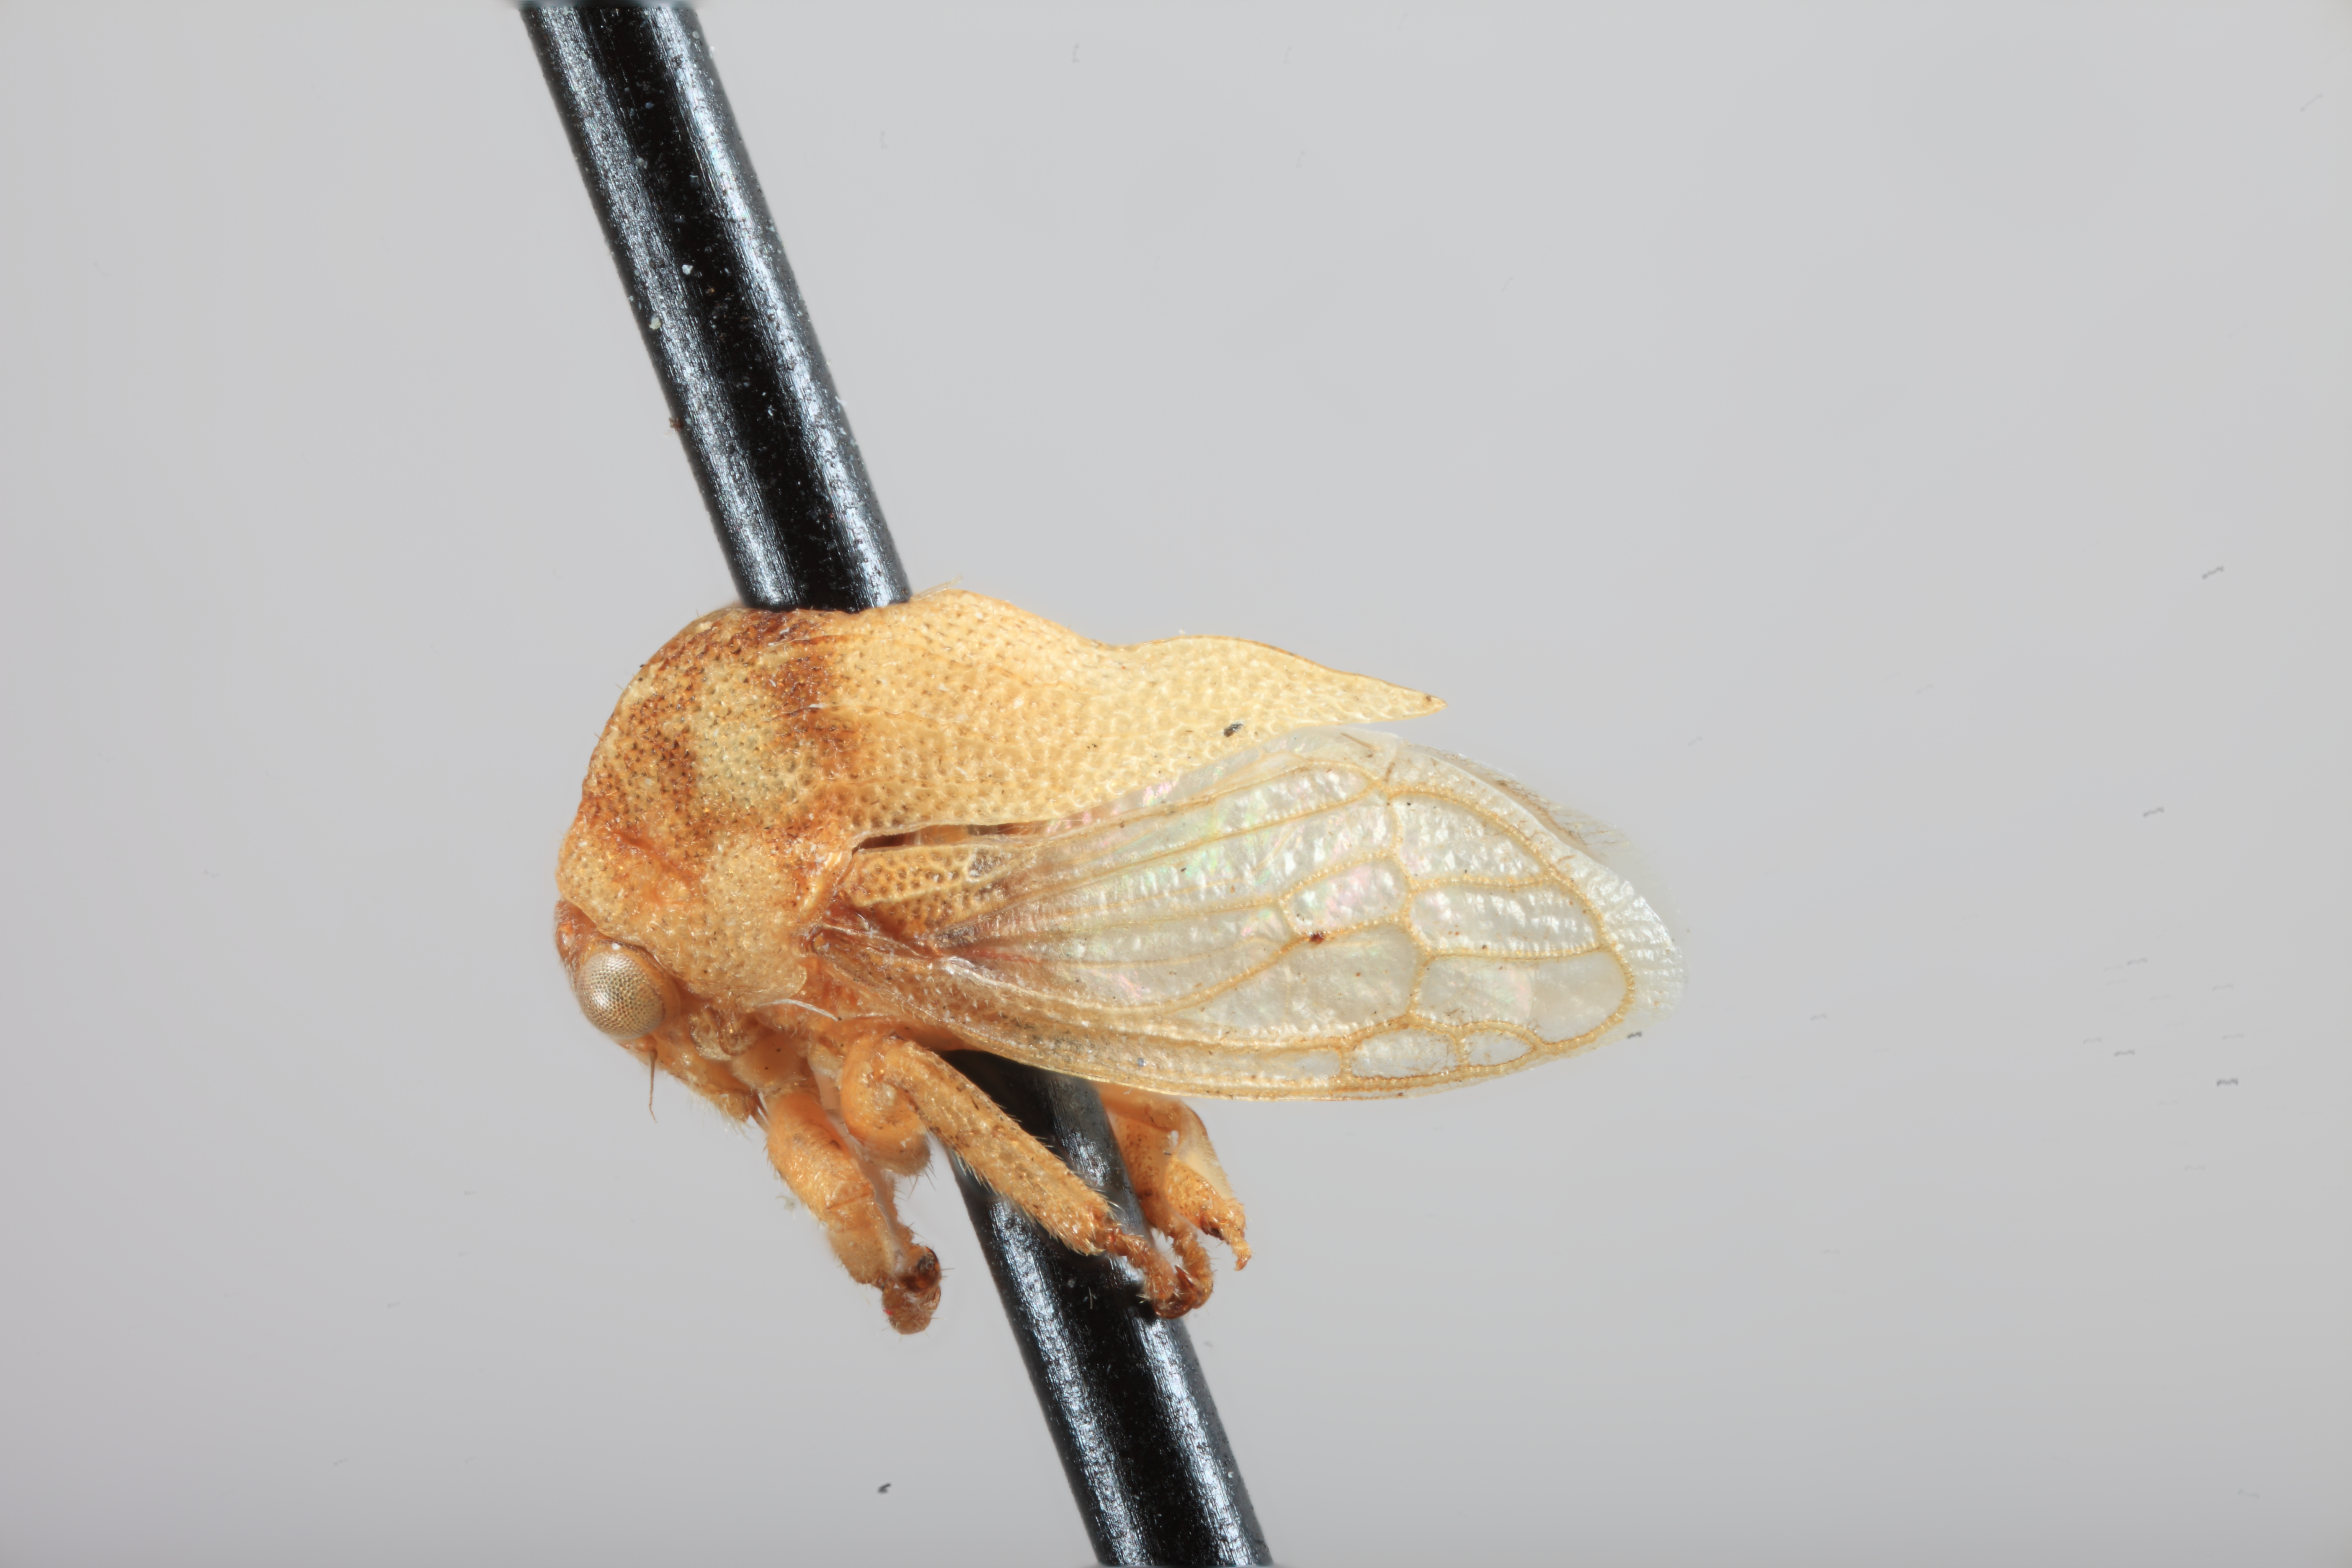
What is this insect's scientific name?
Ochropepla ascectoria
